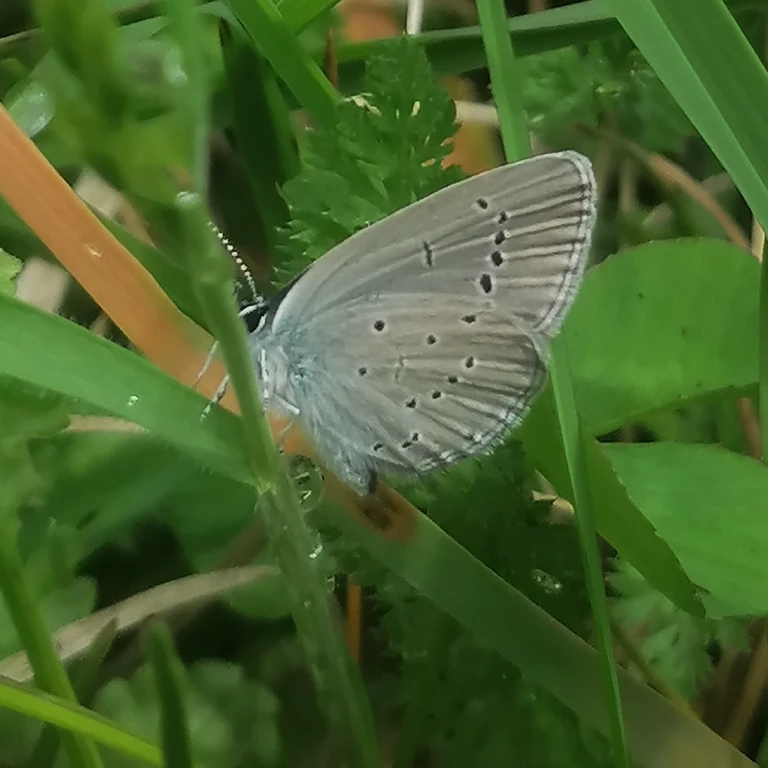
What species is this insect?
Cupido minimus
